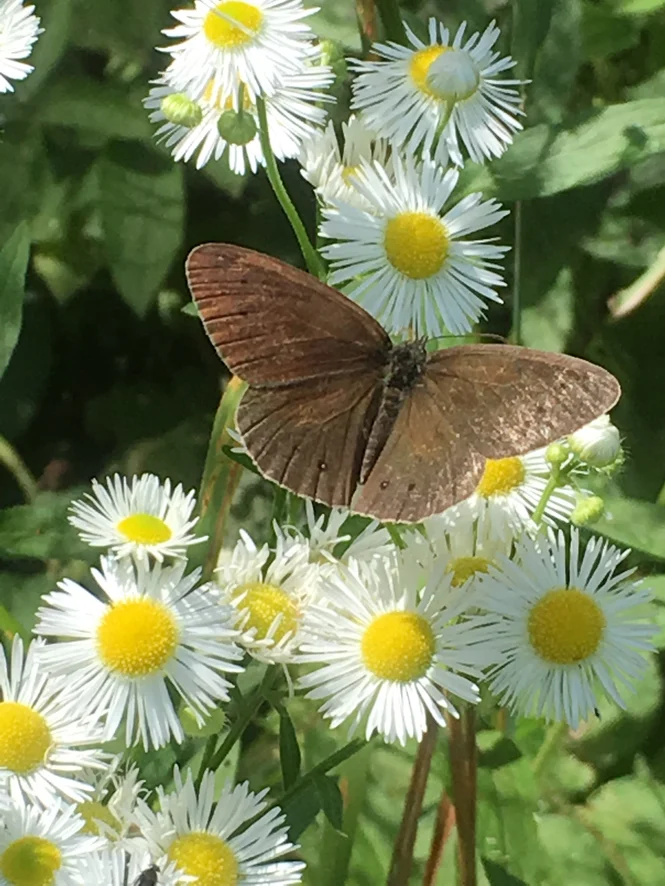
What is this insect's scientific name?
Aphantopus hyperantus
